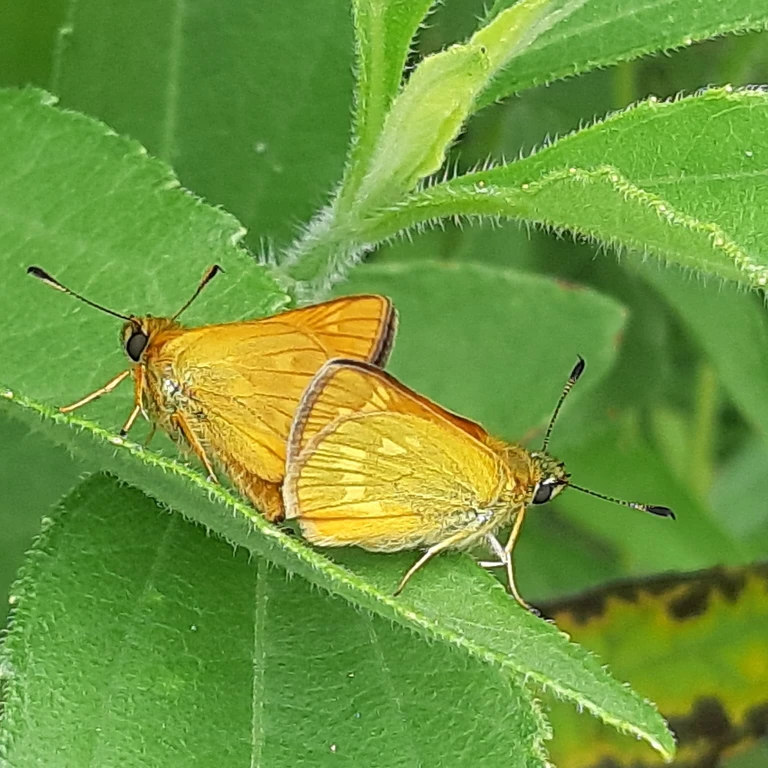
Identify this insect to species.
Ochlodes sylvanus (also Ochlodes venata)
